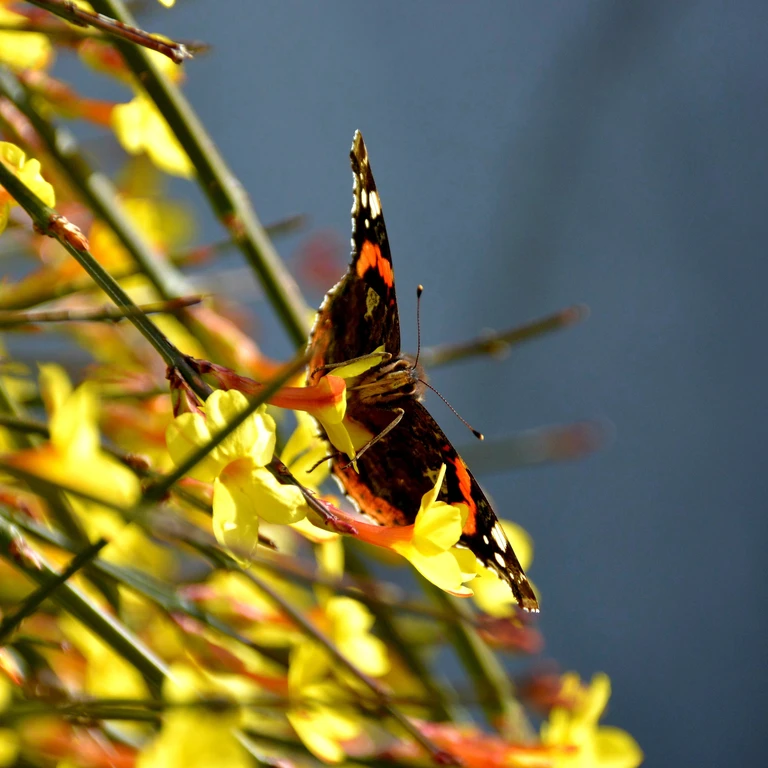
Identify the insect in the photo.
Vanessa atalanta
